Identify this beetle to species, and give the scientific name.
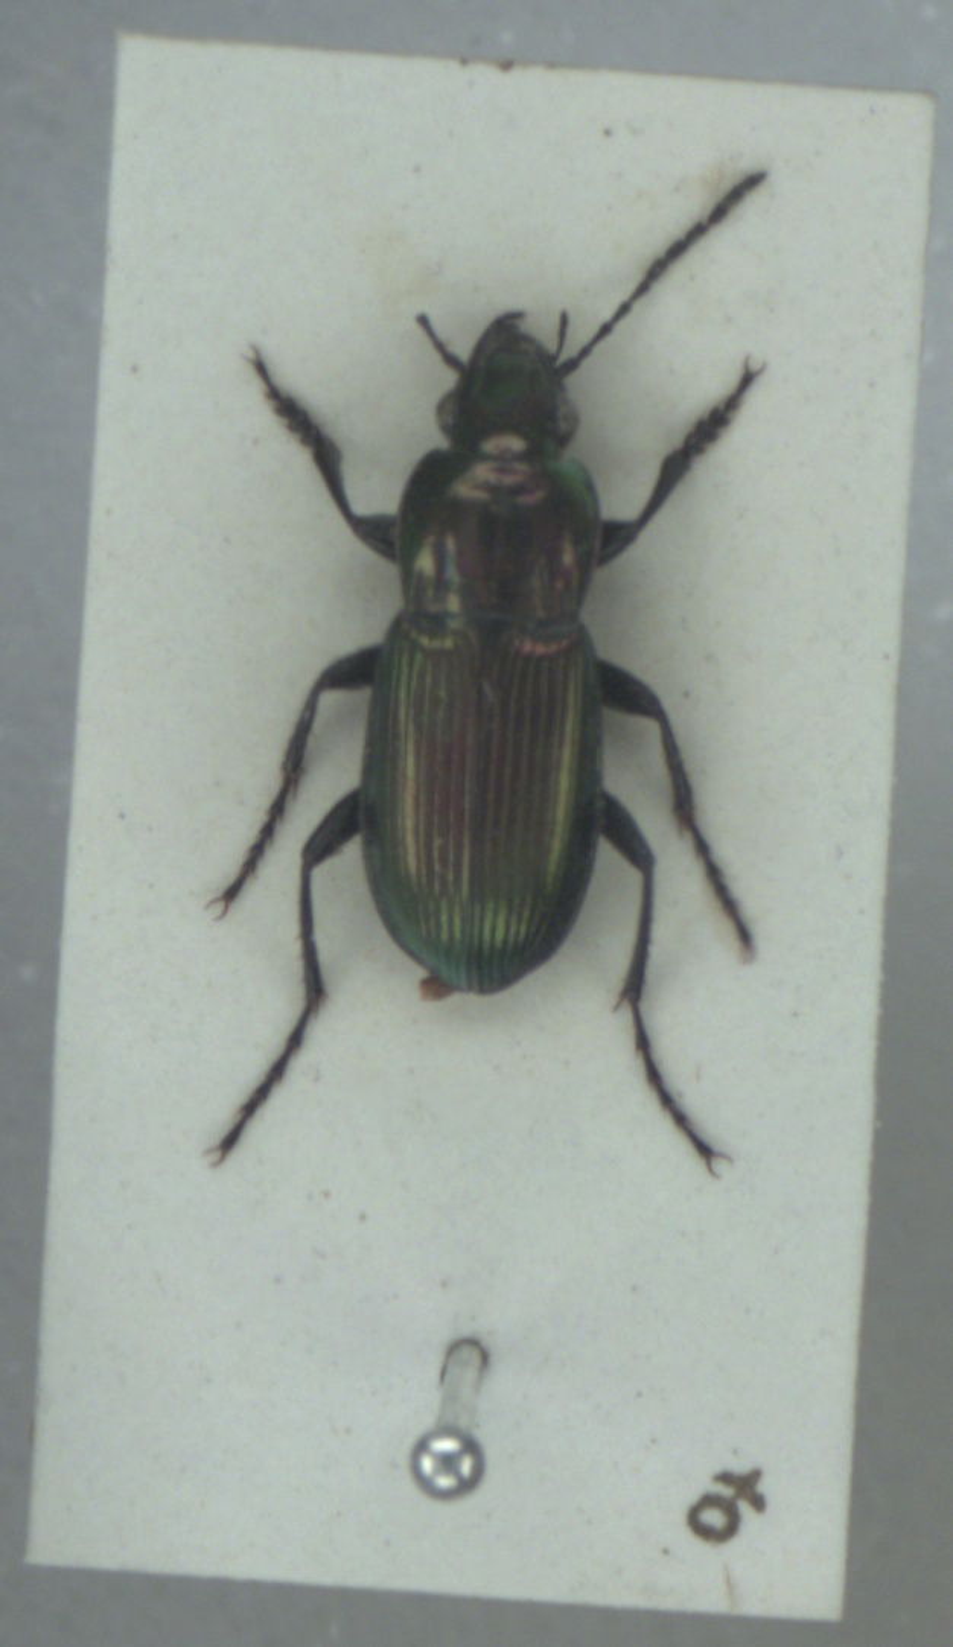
Poecilus lepidus
